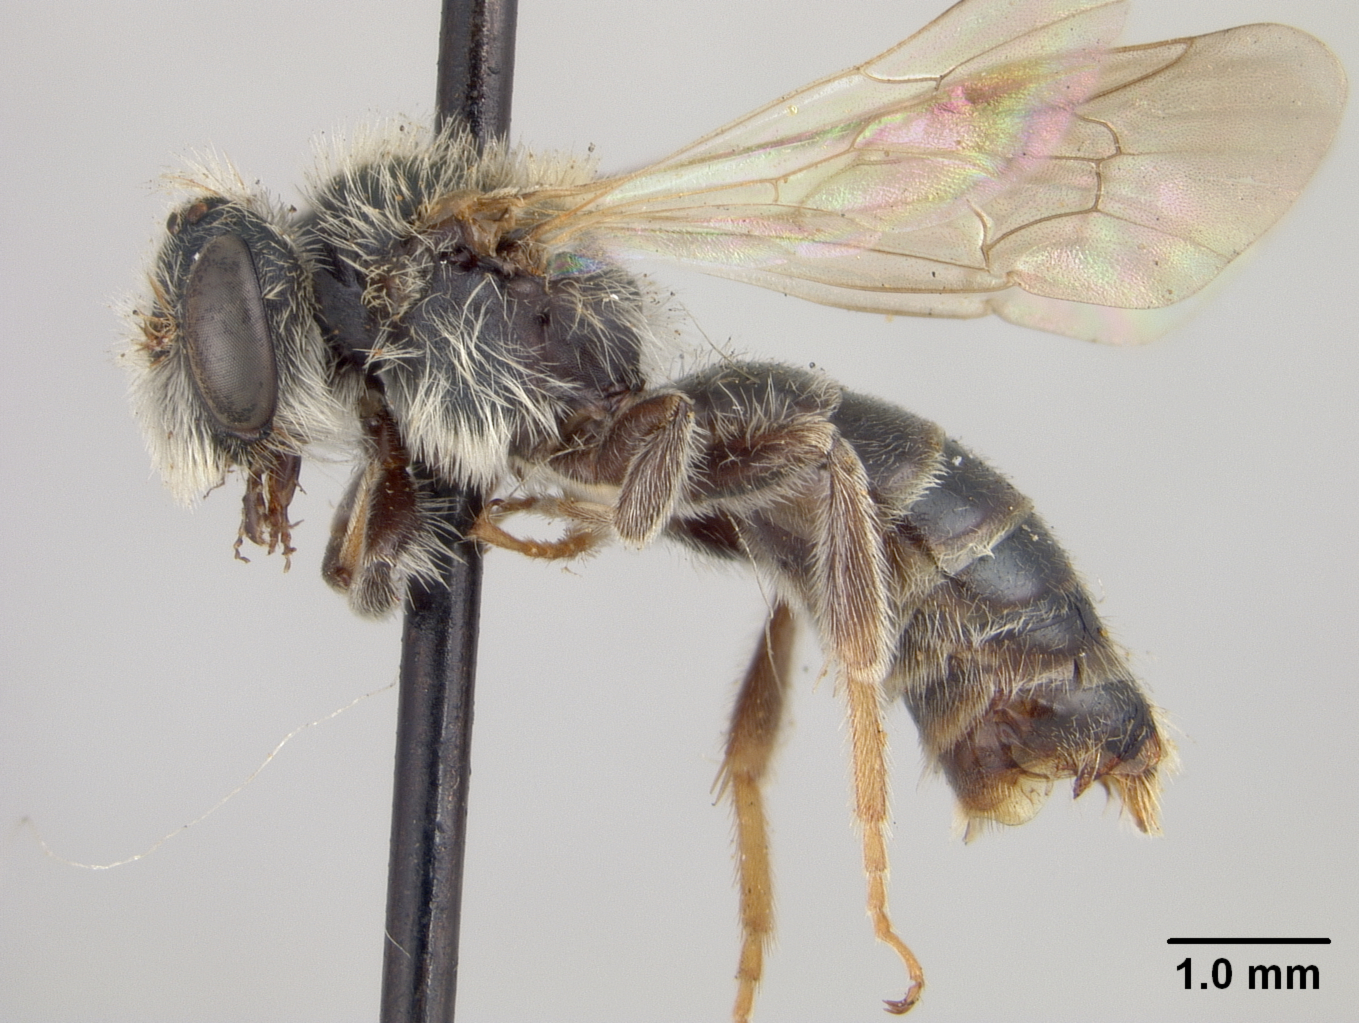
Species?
Andrena salicinellina
